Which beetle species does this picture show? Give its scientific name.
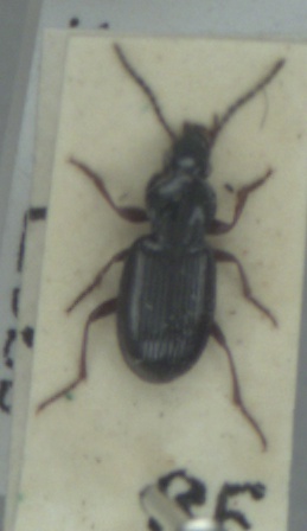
Pterostichus strenuus
